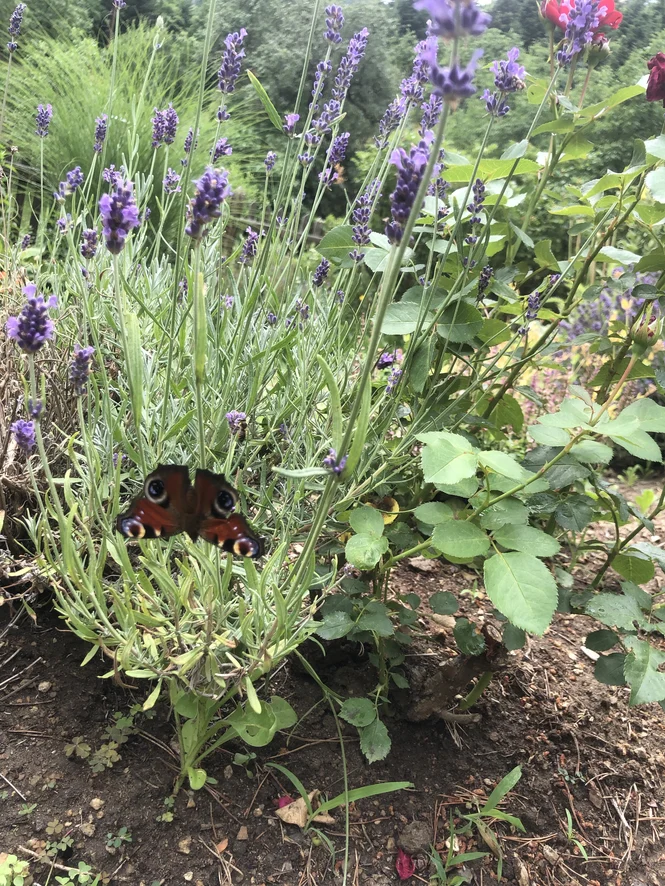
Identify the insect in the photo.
Aglais io
